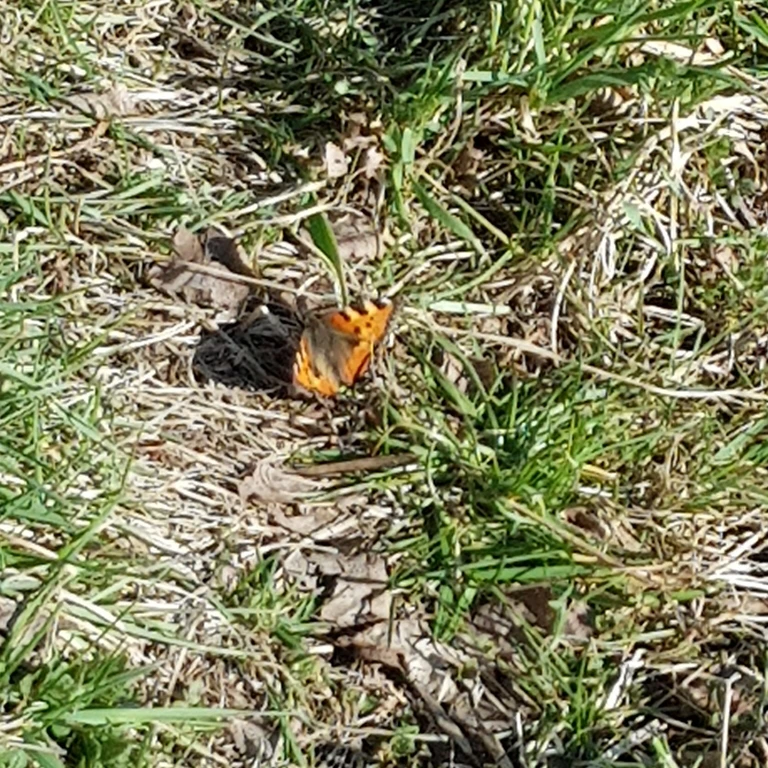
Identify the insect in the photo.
Aglais urticae
